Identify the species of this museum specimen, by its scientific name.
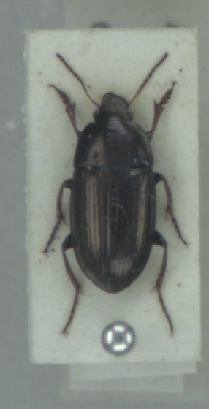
Amara aenea
